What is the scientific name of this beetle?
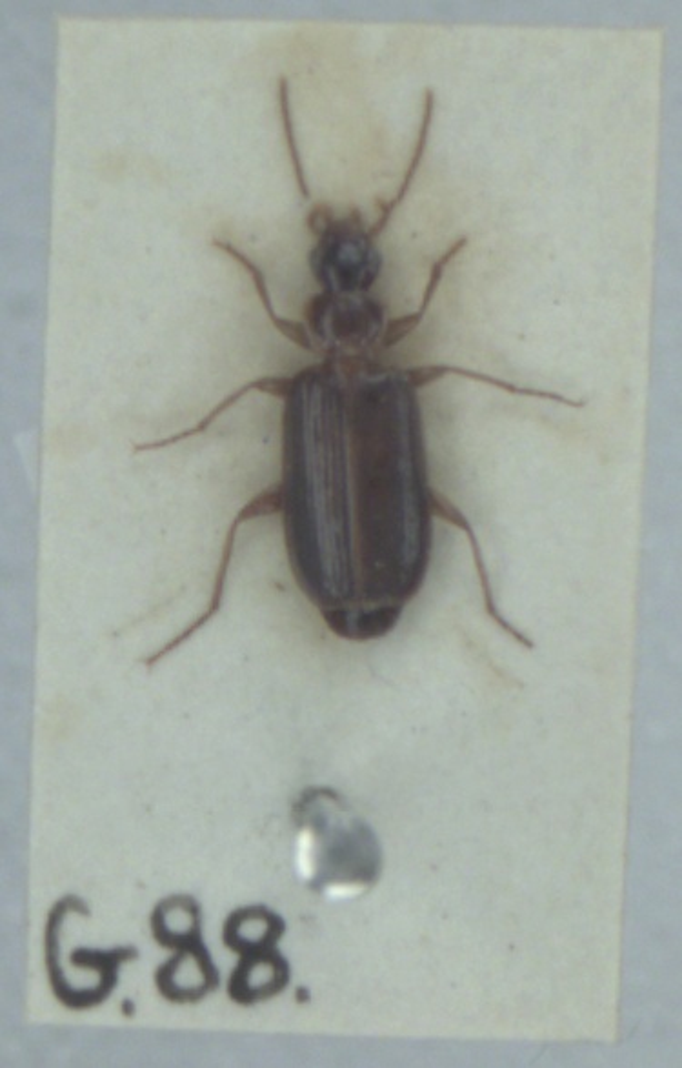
Dromius meridionalis
